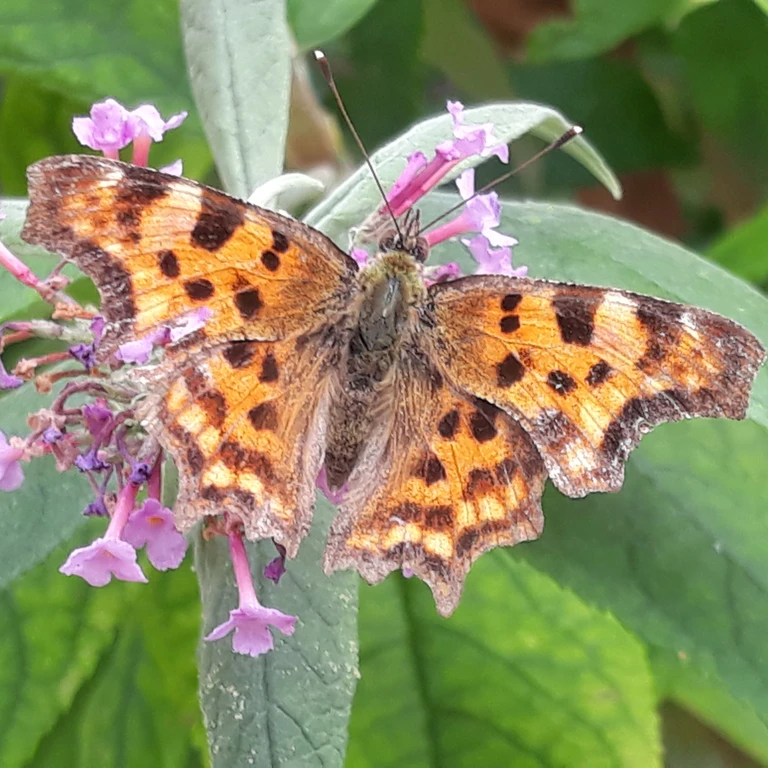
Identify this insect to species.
Polygonia c-album
